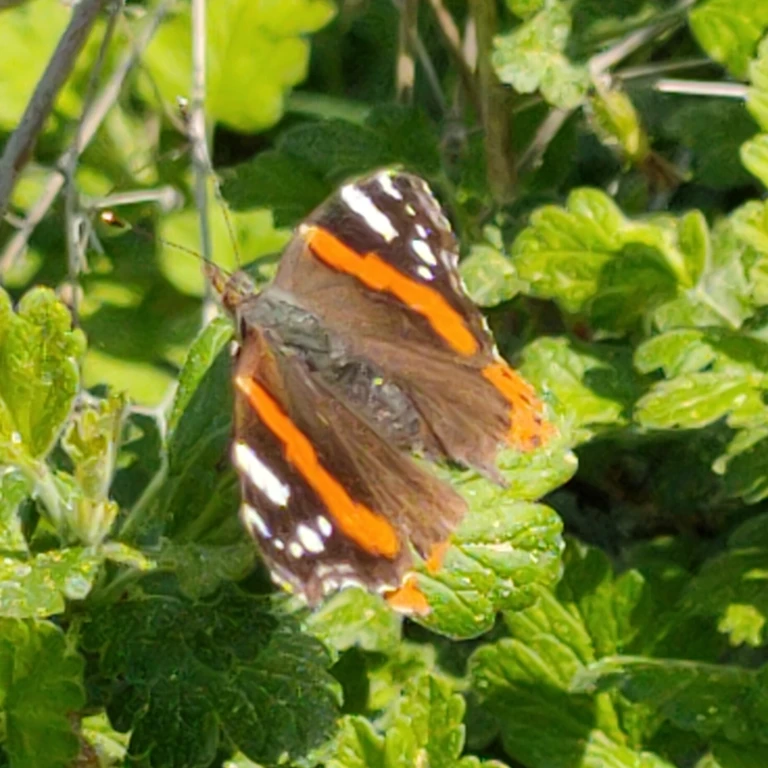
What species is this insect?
Vanessa atalanta
